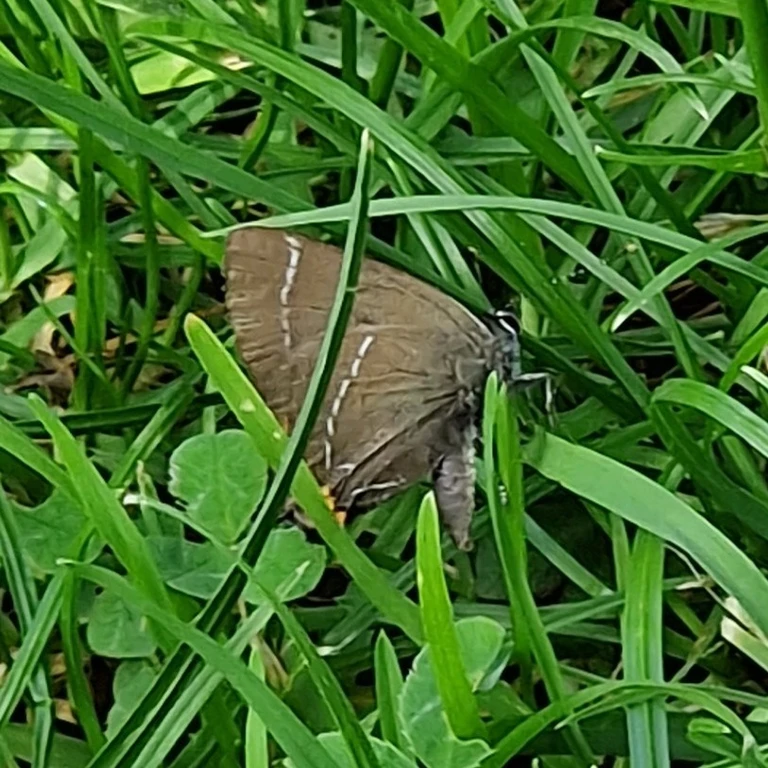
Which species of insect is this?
Satyrium w-album
